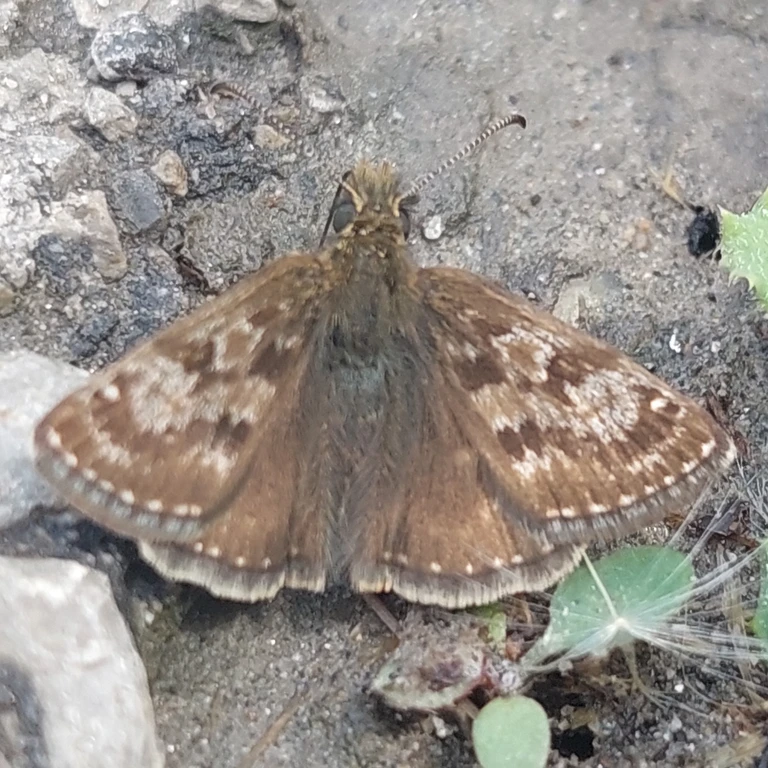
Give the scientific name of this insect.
Erynnis tages
